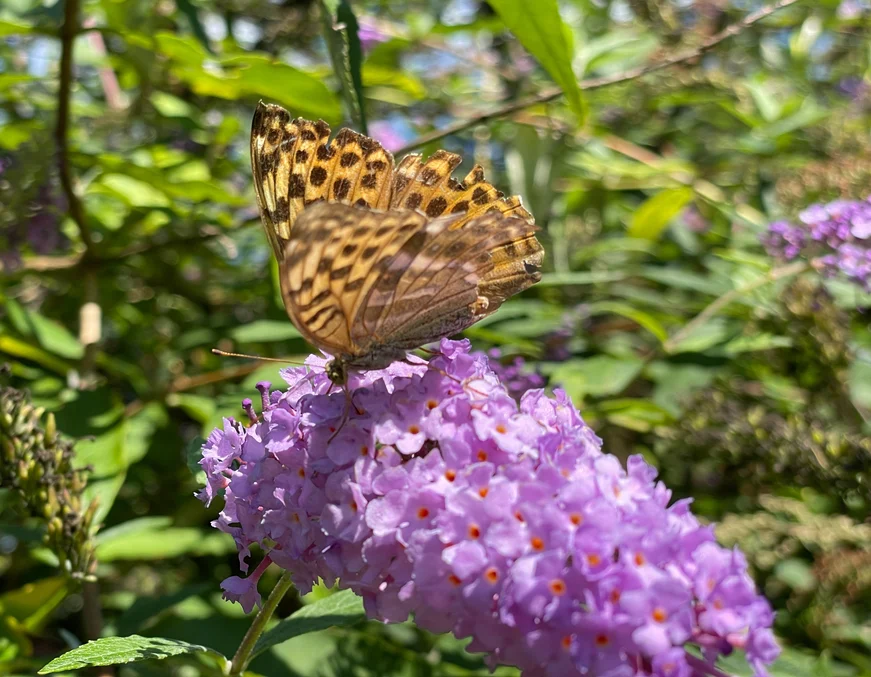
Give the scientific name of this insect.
Argynnis paphia
